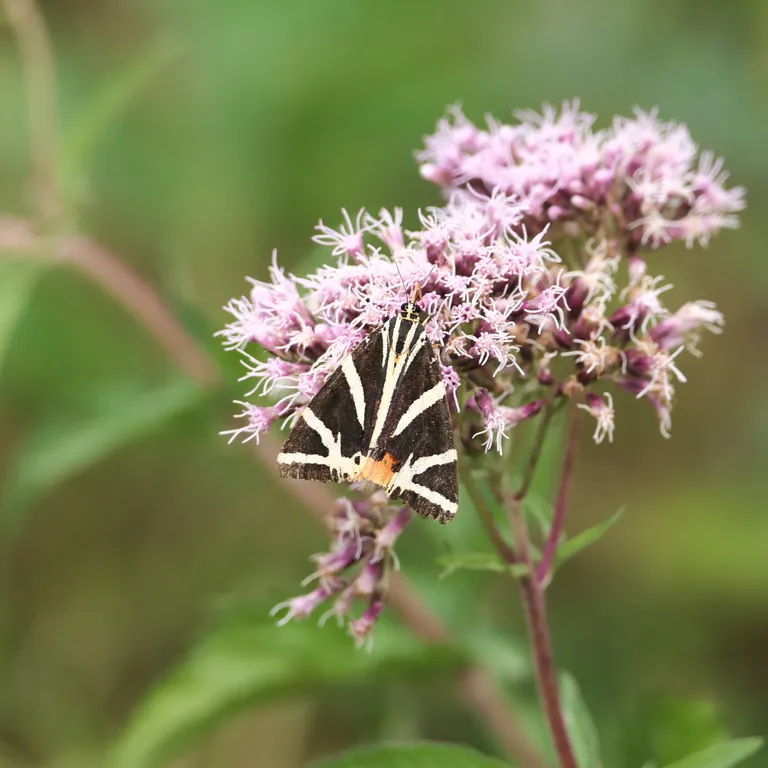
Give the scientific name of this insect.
Euplagia quadripunctaria
